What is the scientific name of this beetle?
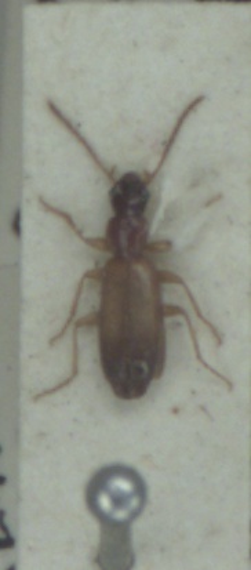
Paradromius linearis
